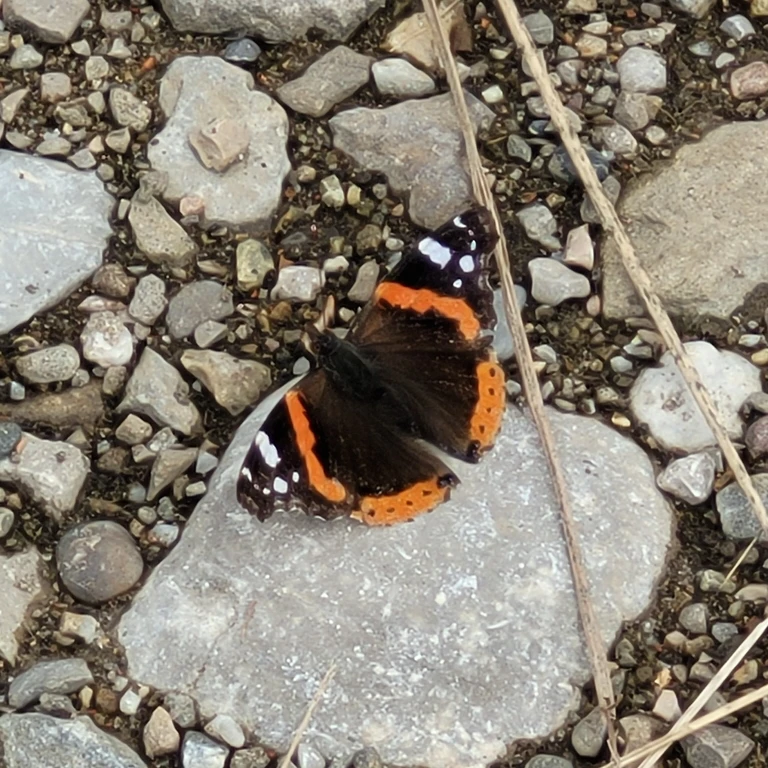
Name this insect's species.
Vanessa atalanta
